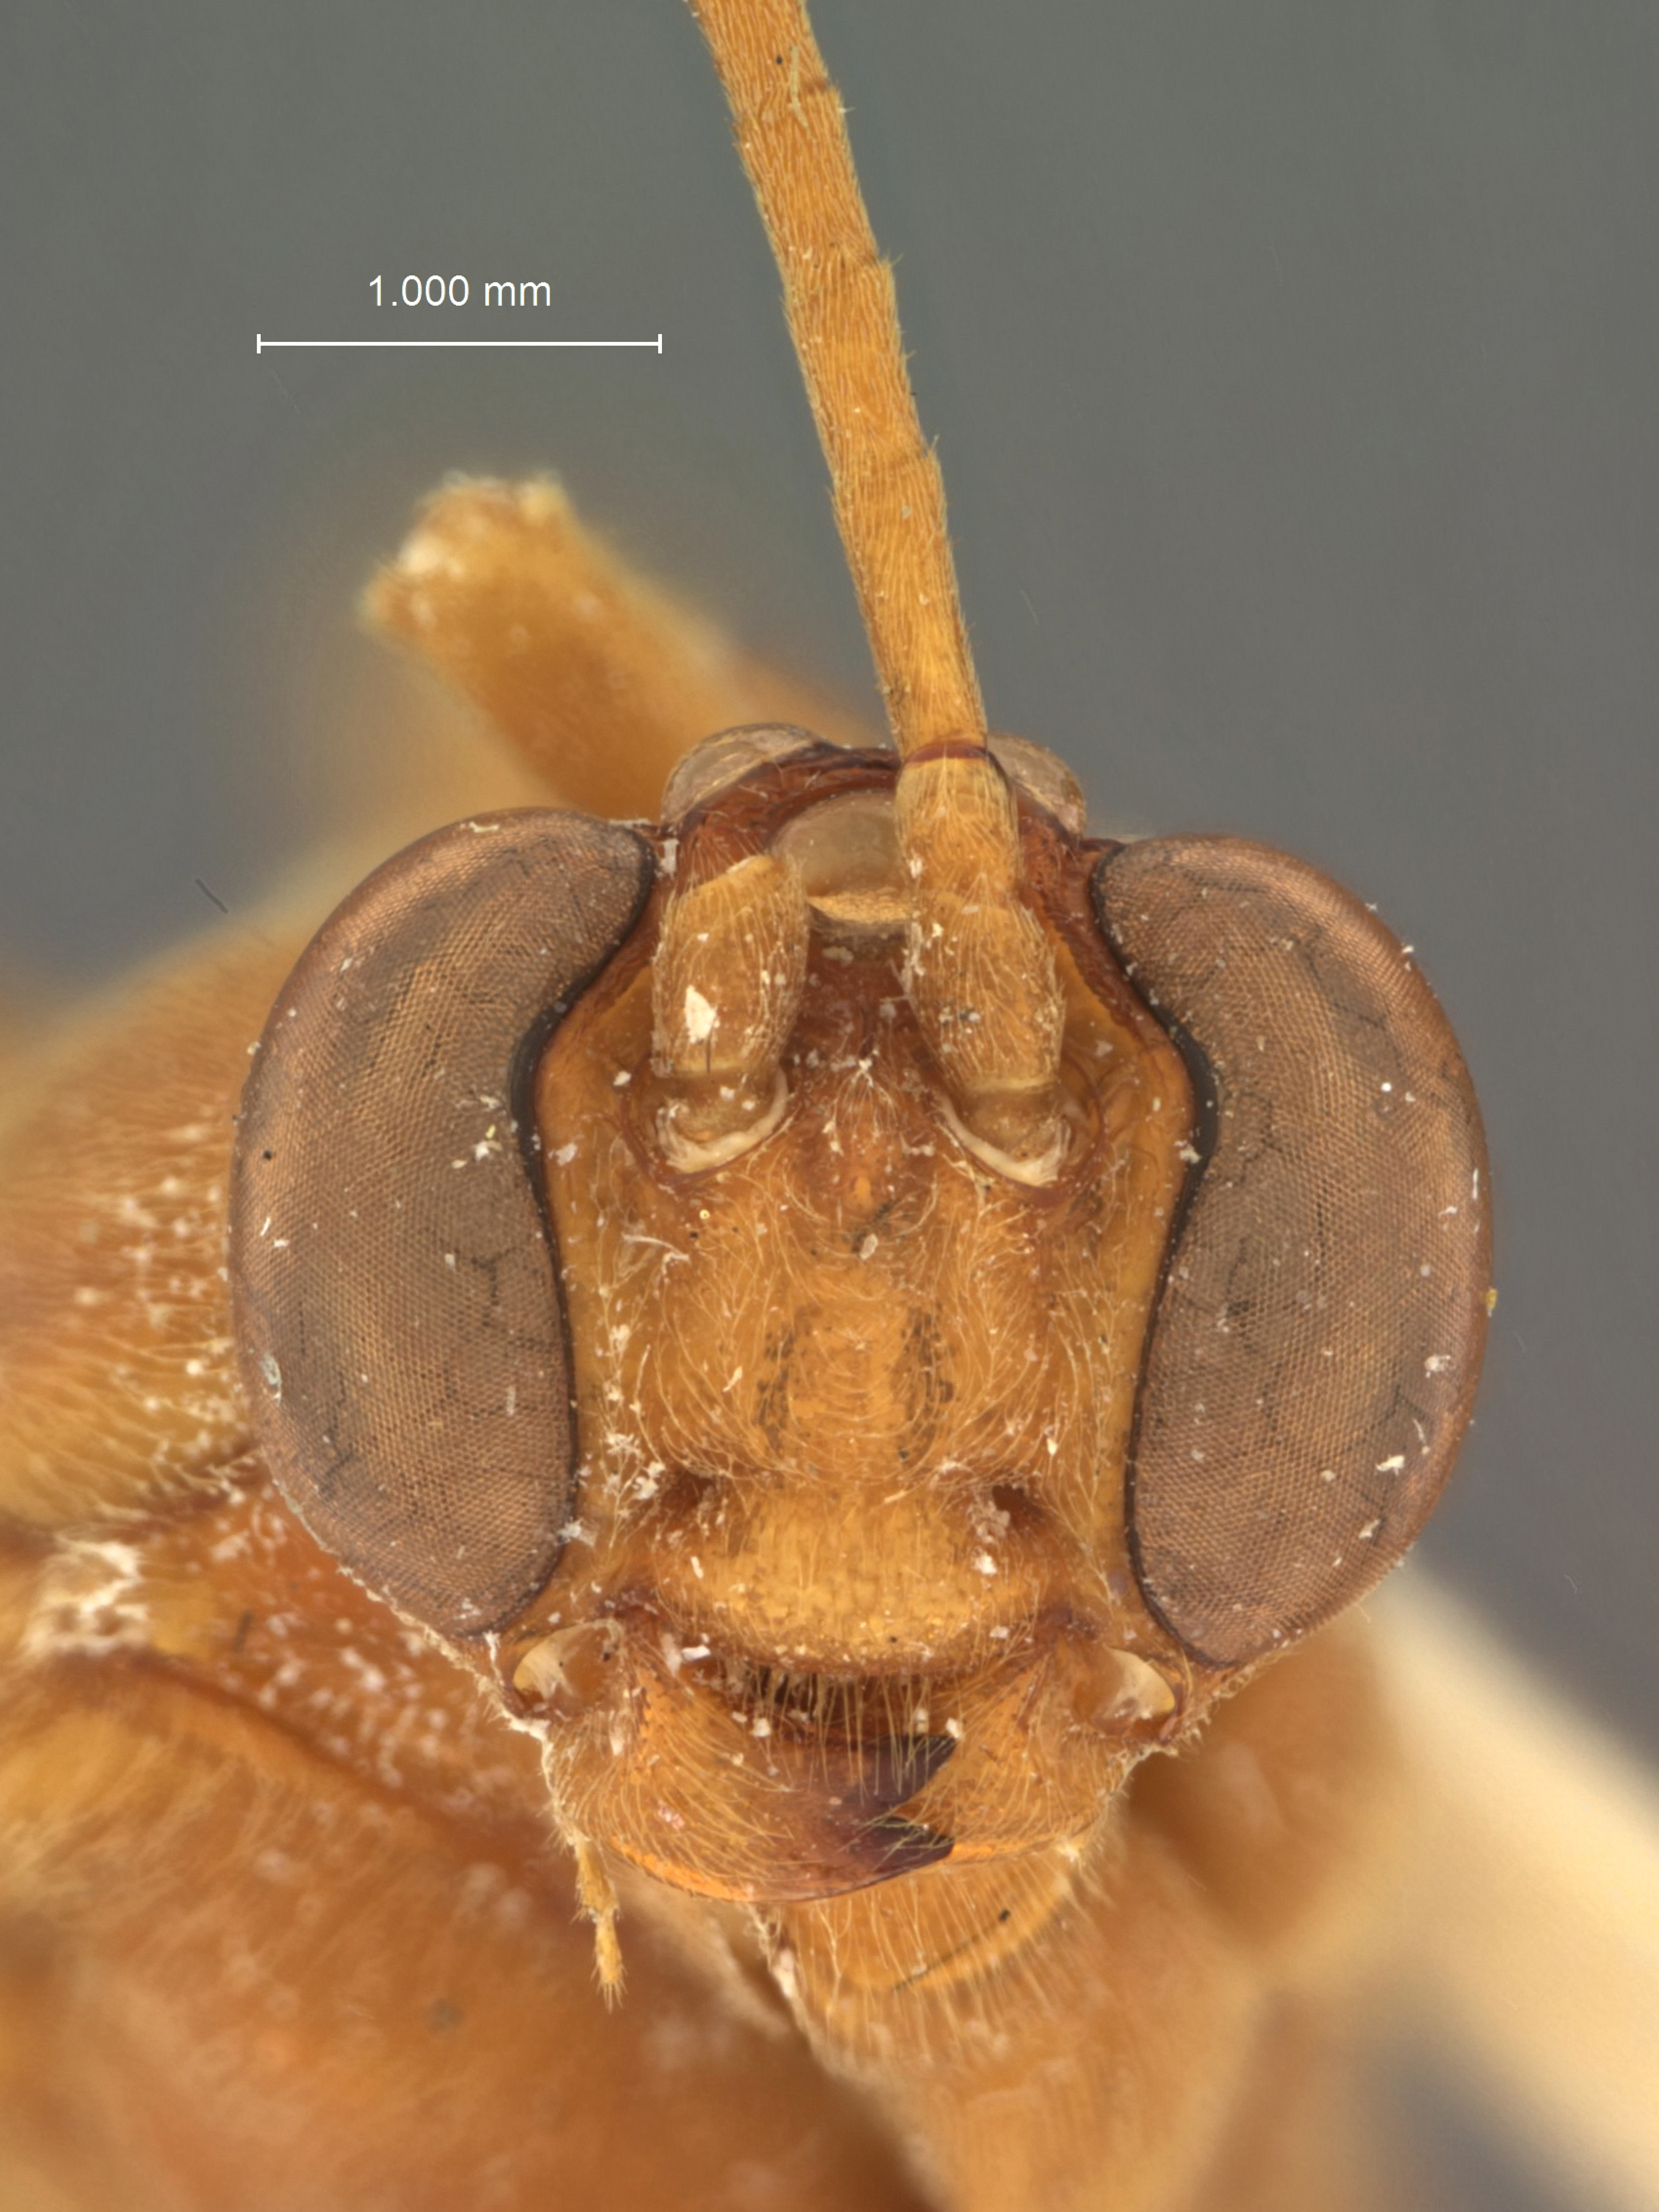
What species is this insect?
Euryophior vexatious
